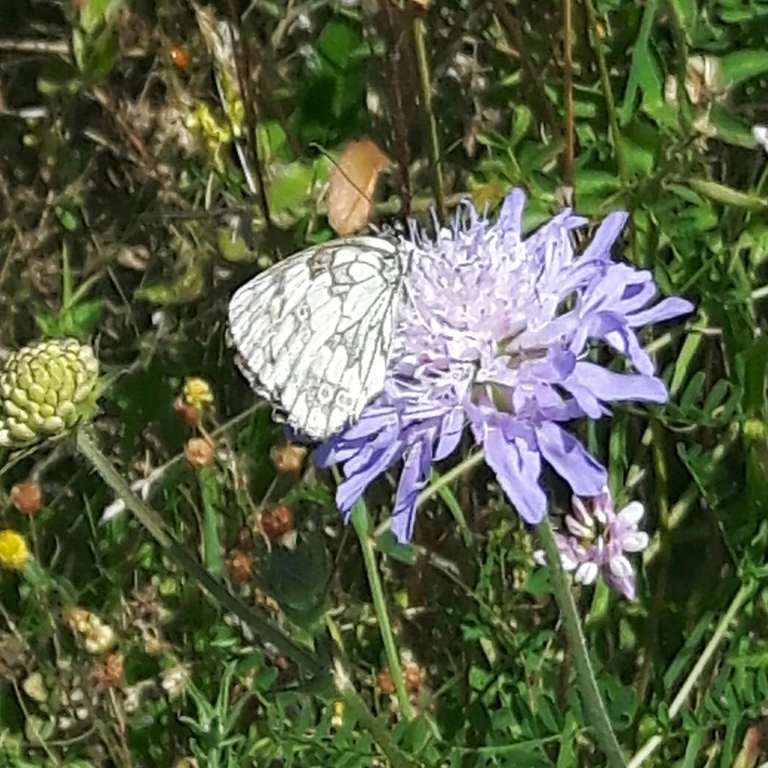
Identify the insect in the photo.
Melanargia galathea
